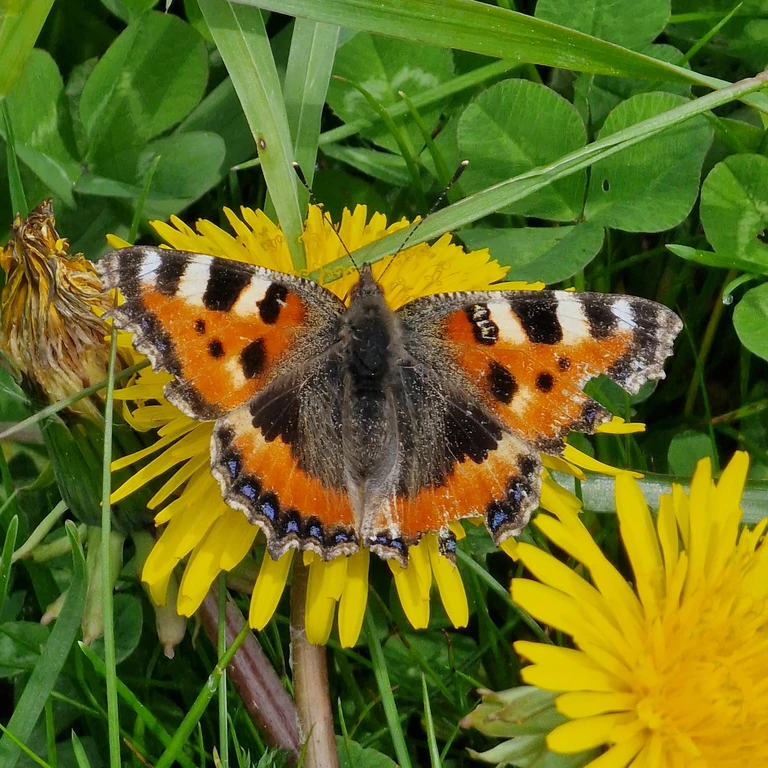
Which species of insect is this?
Aglais urticae
